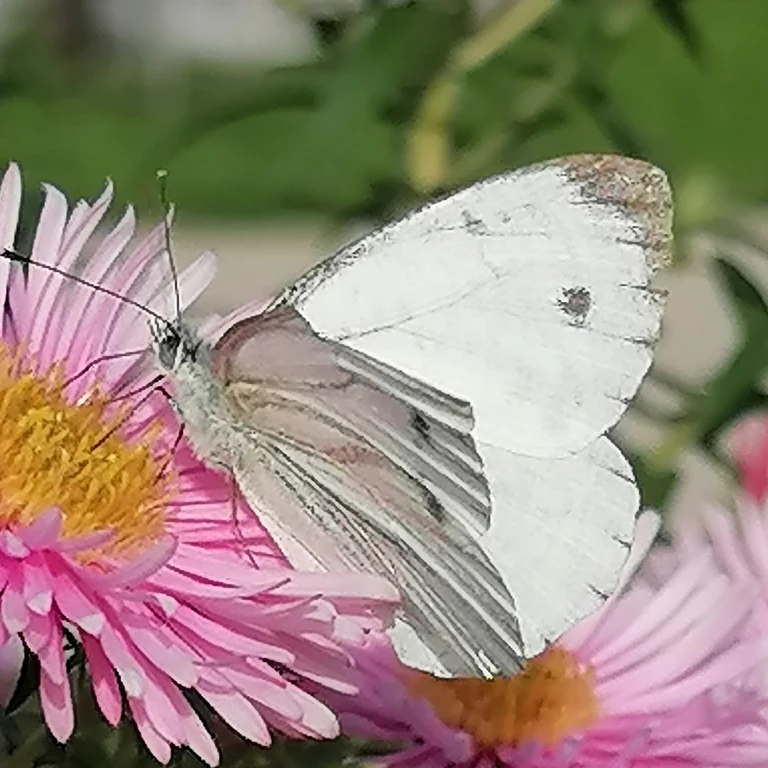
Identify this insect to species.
Pieris napi
